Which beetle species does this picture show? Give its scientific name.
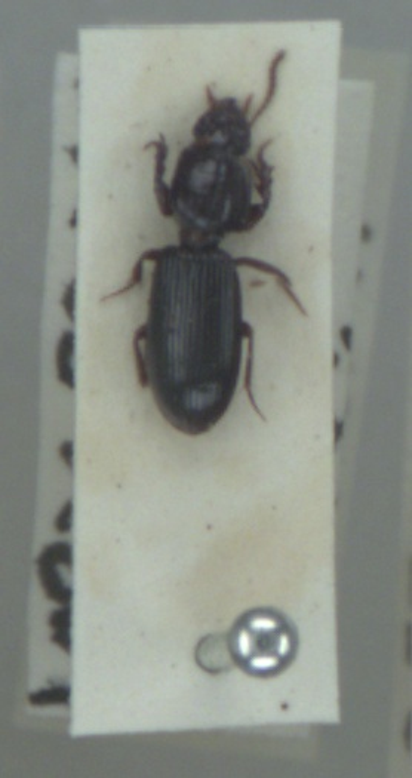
Clivina fossor
